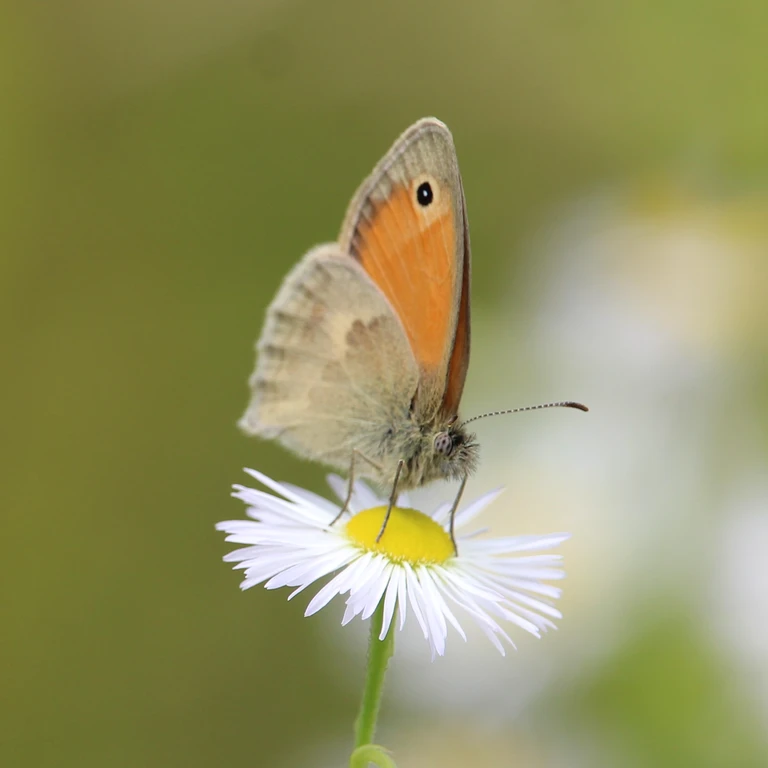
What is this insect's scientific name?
Coenonympha pamphilus
